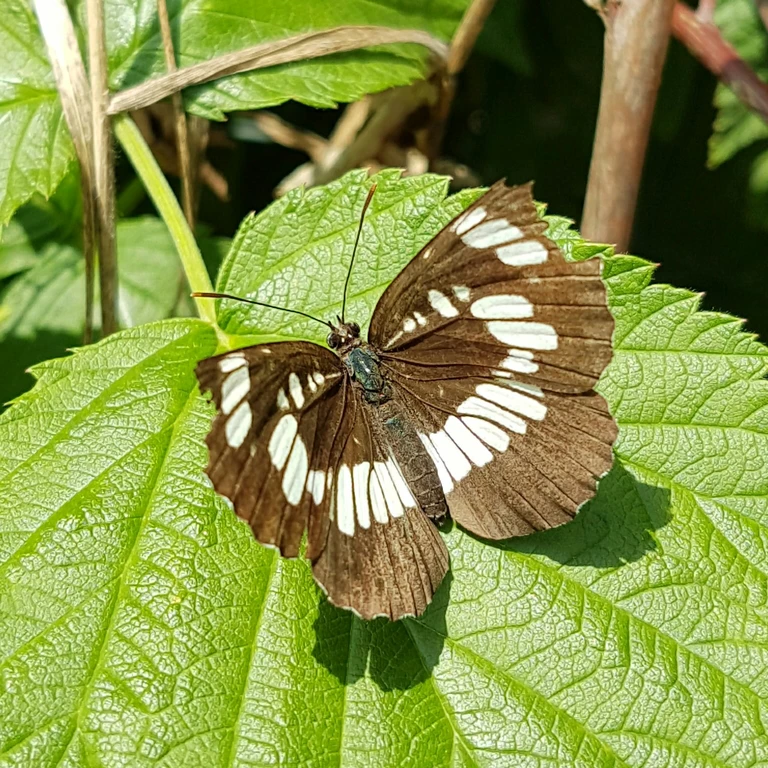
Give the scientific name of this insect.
Neptis rivularis
